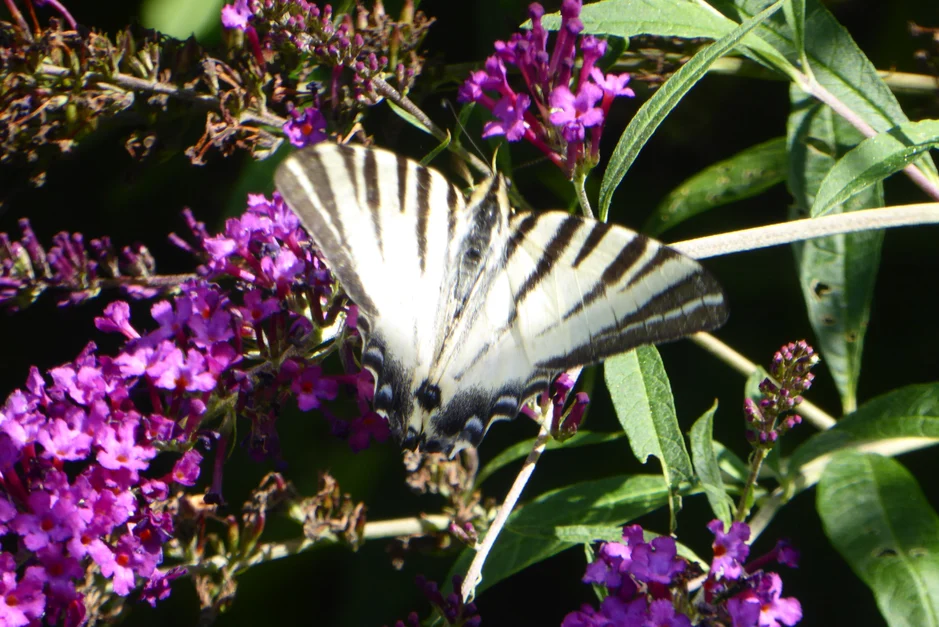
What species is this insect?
Iphiclides podalirius
